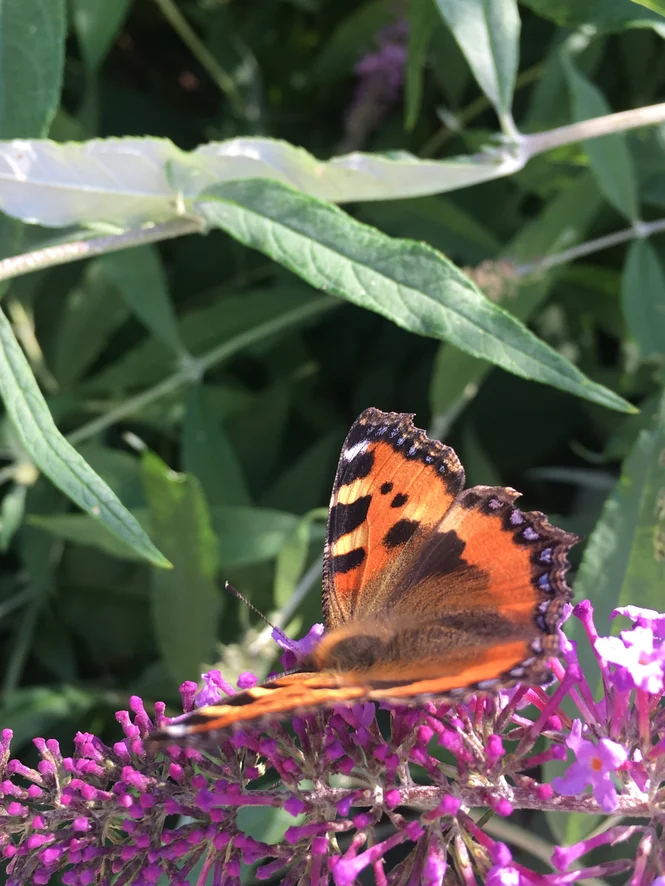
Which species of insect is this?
Aglais urticae
